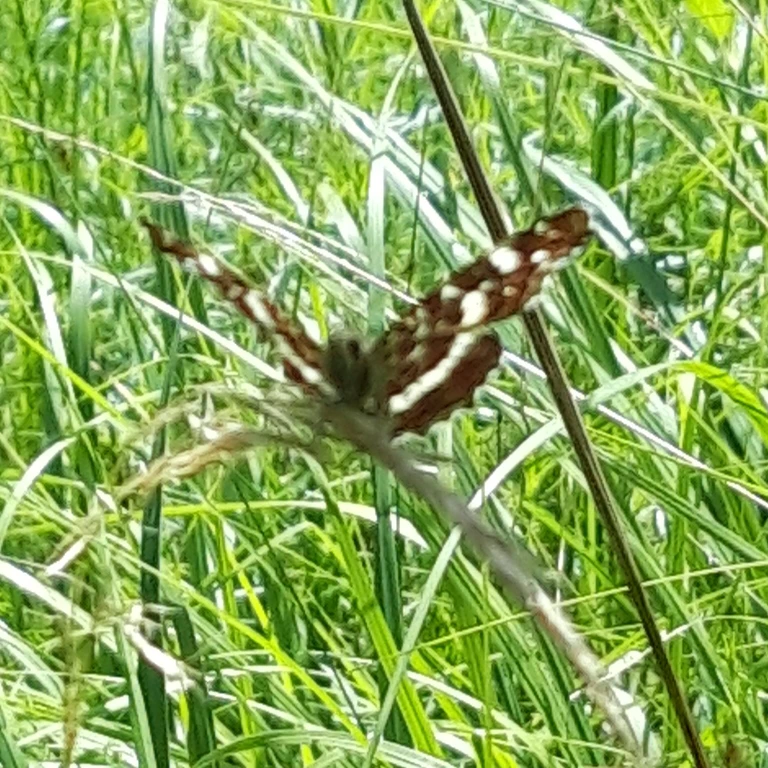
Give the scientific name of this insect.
Araschnia levana
